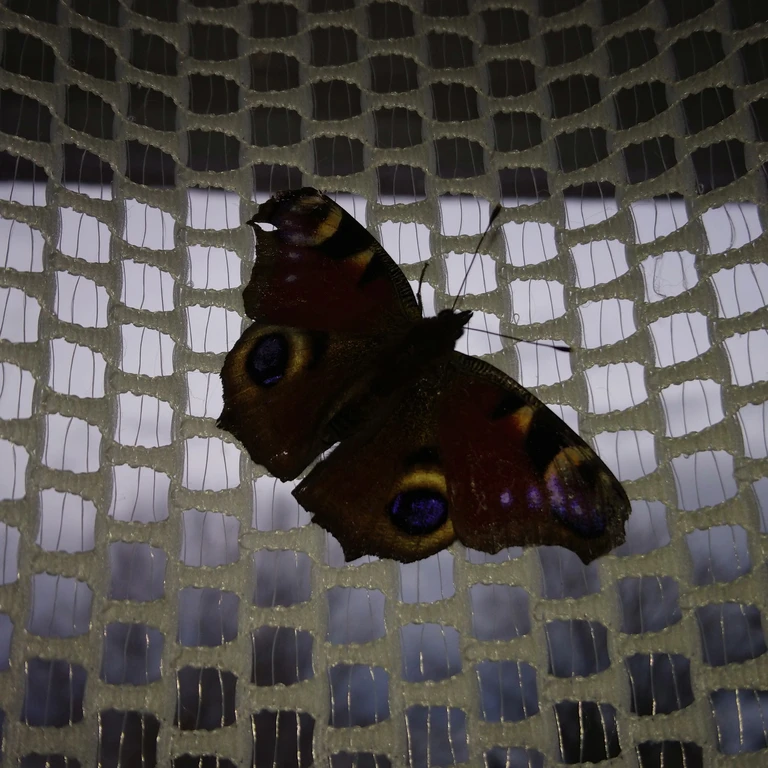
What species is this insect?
Aglais io
